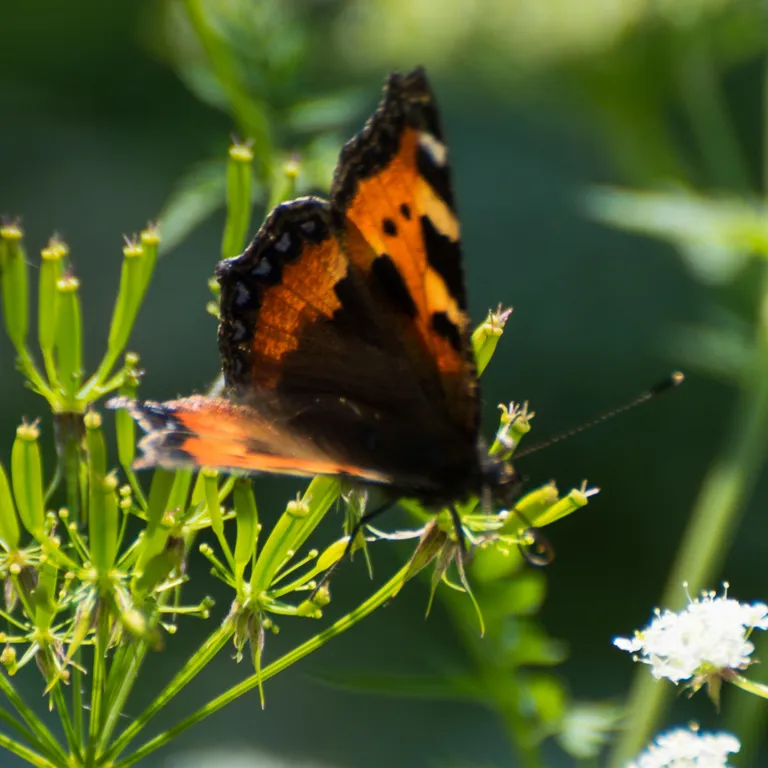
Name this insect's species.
Aglais urticae
